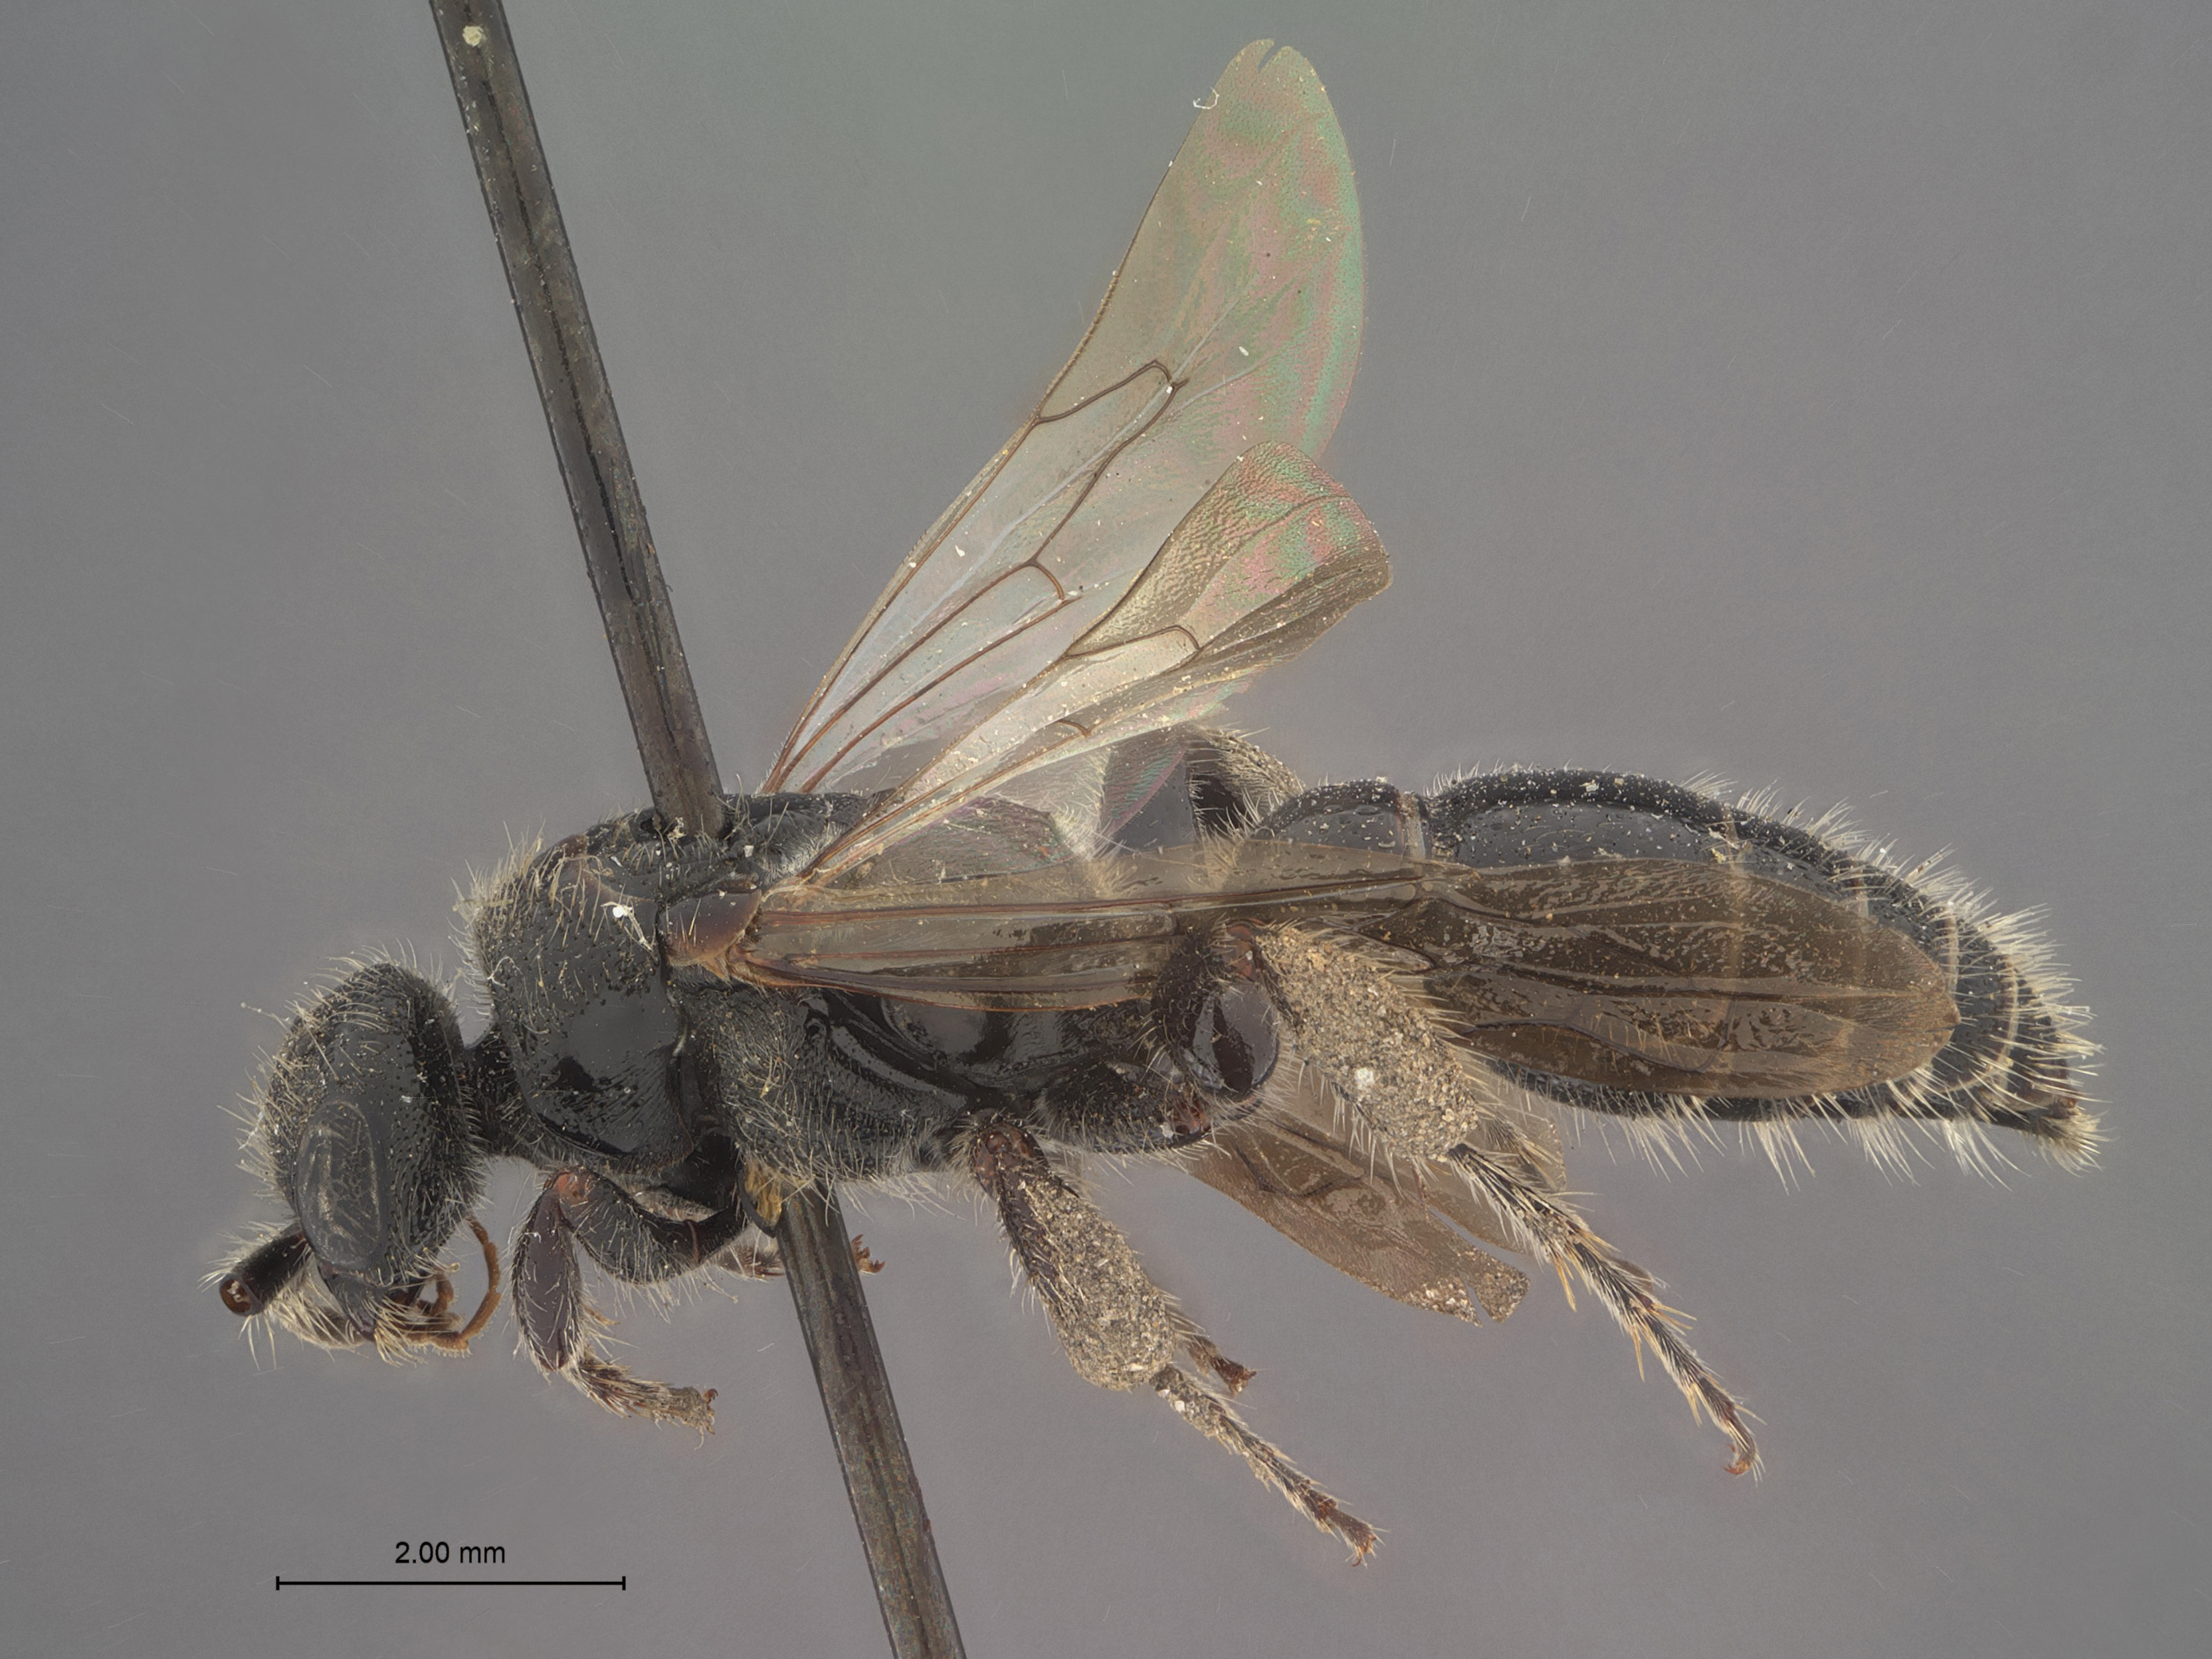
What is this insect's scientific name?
Tiphia tegitiplaga
